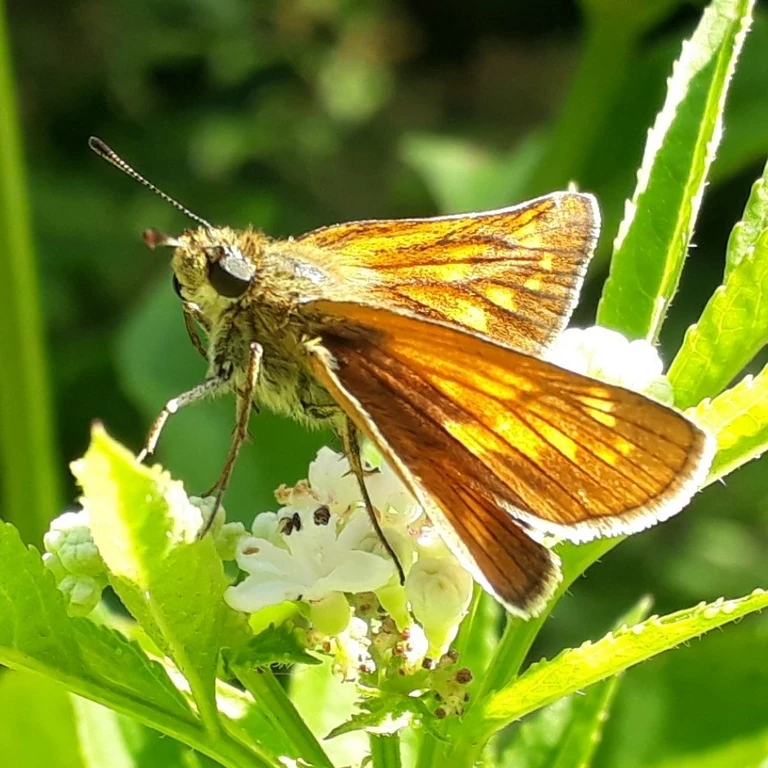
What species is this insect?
Ochlodes sylvanus (also Ochlodes venata)
